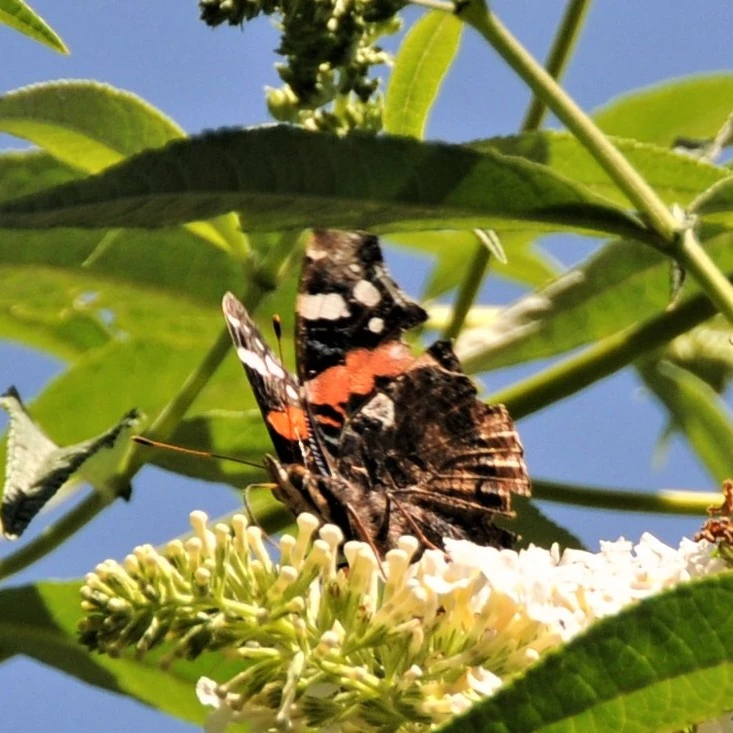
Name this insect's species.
Vanessa atalanta
